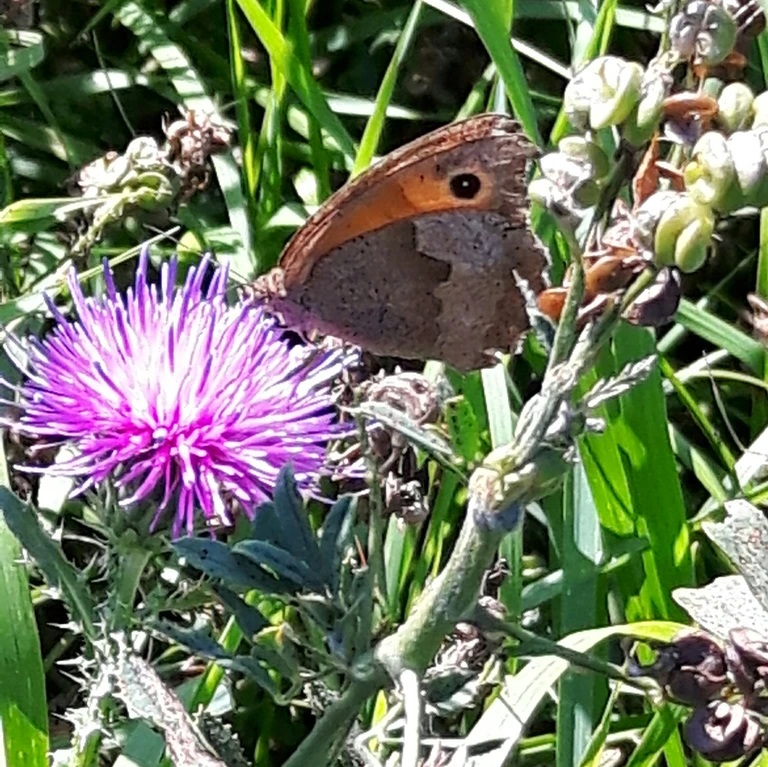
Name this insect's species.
Maniola jurtina
